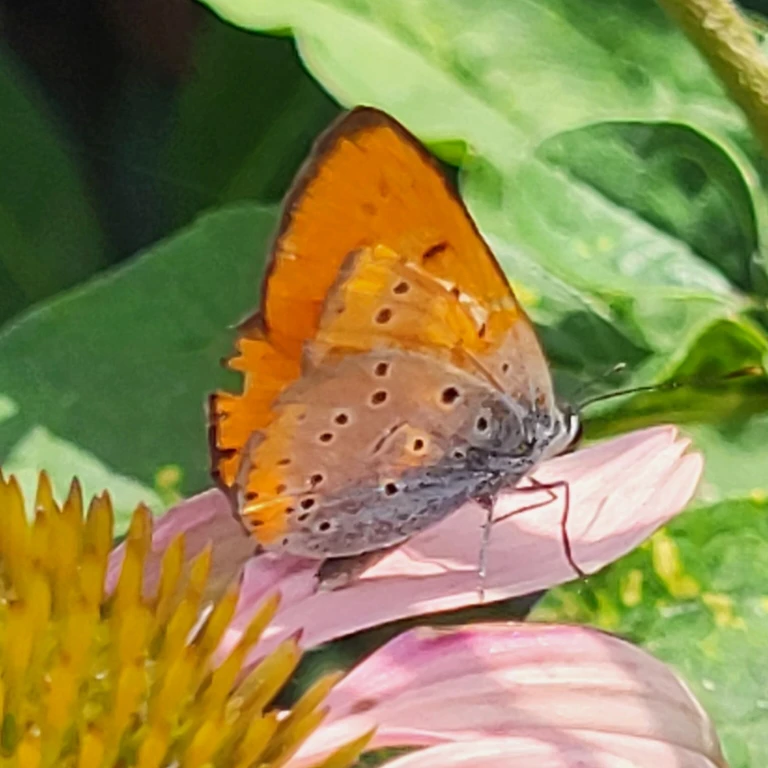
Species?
Lycaena dispar
